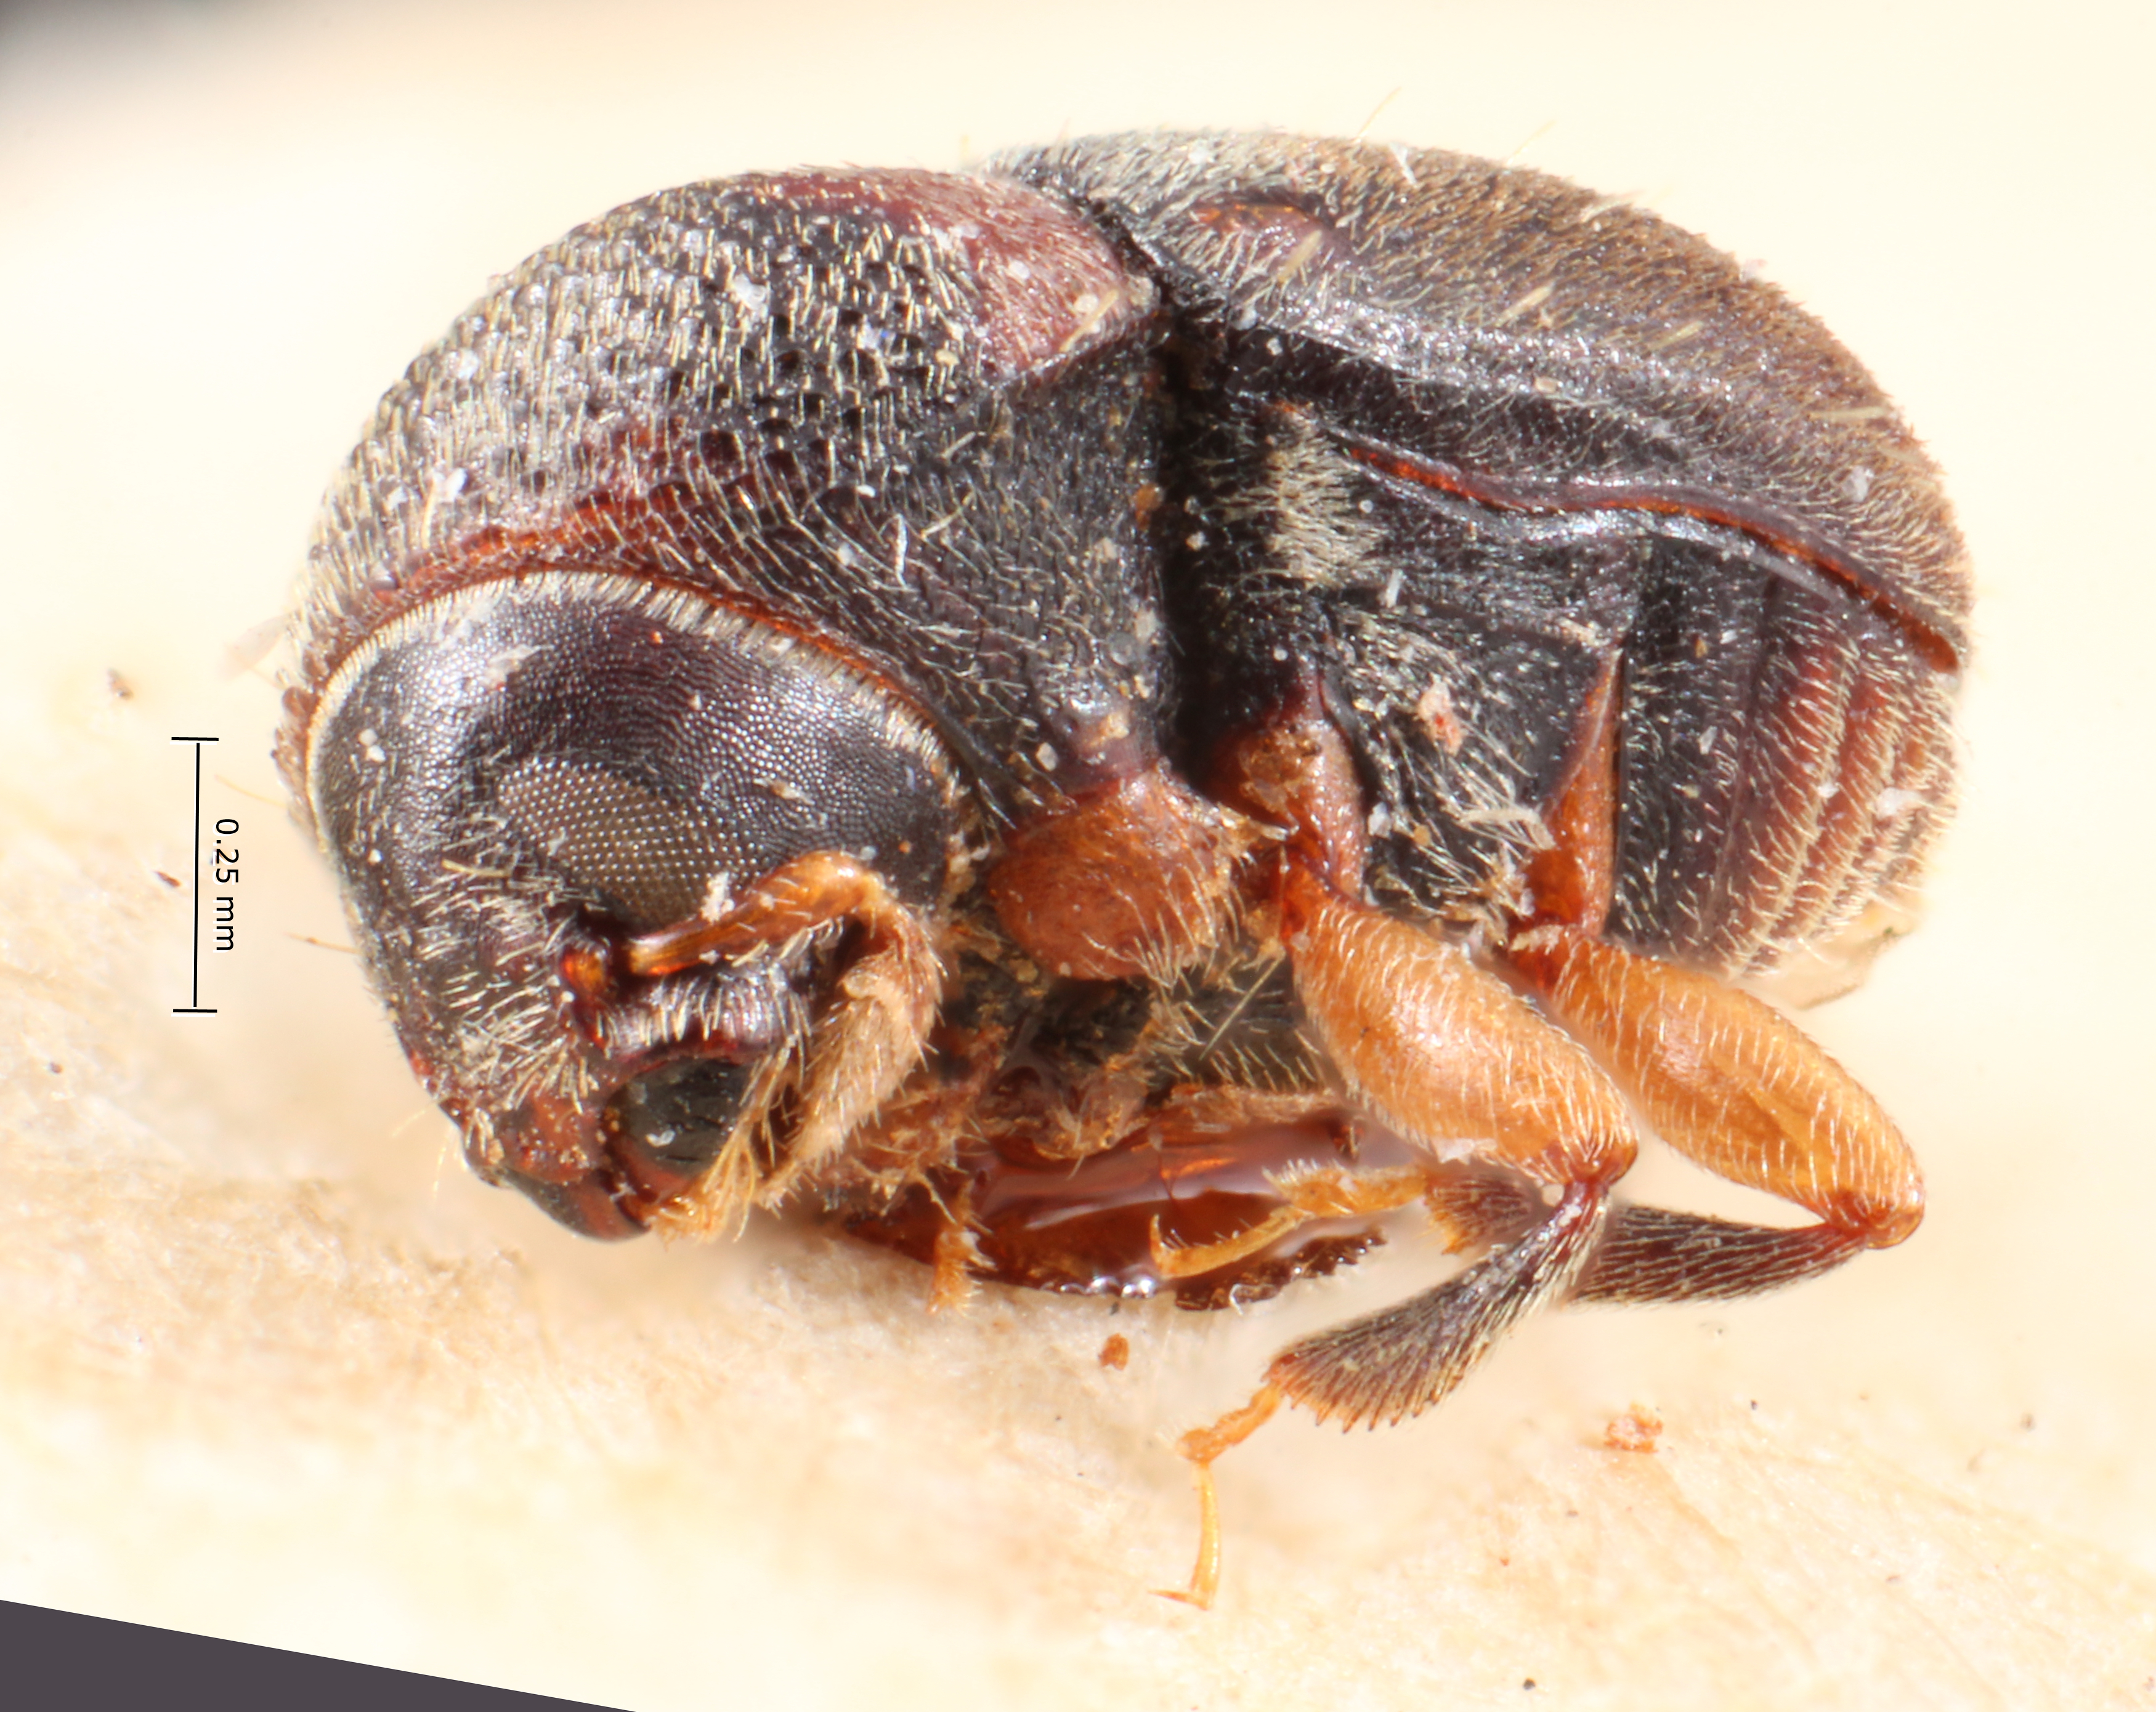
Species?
Problechilus bicolor
